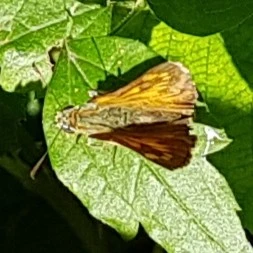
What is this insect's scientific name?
Ochlodes sylvanus (also Ochlodes venata)
